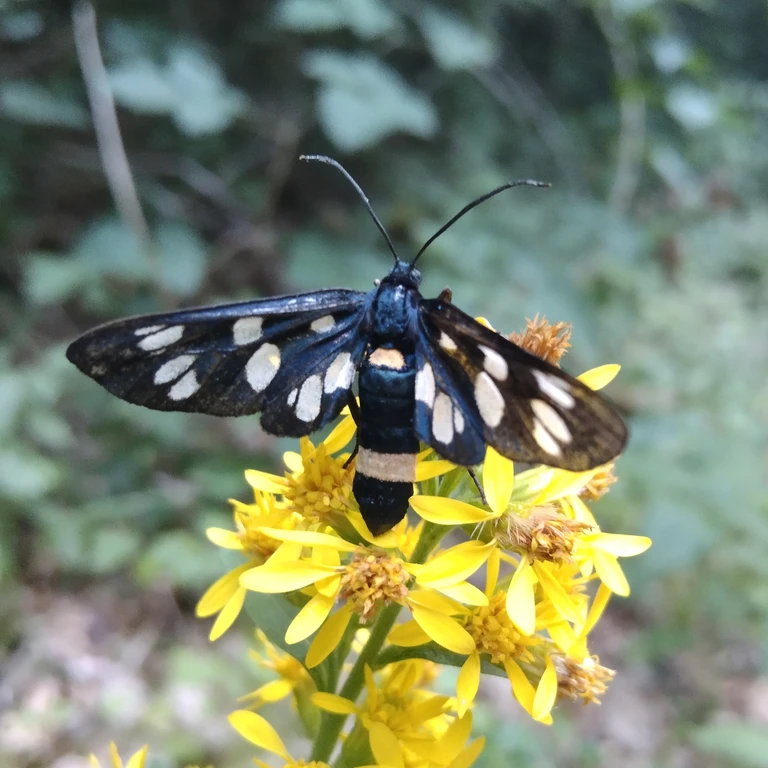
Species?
Amata phegea
